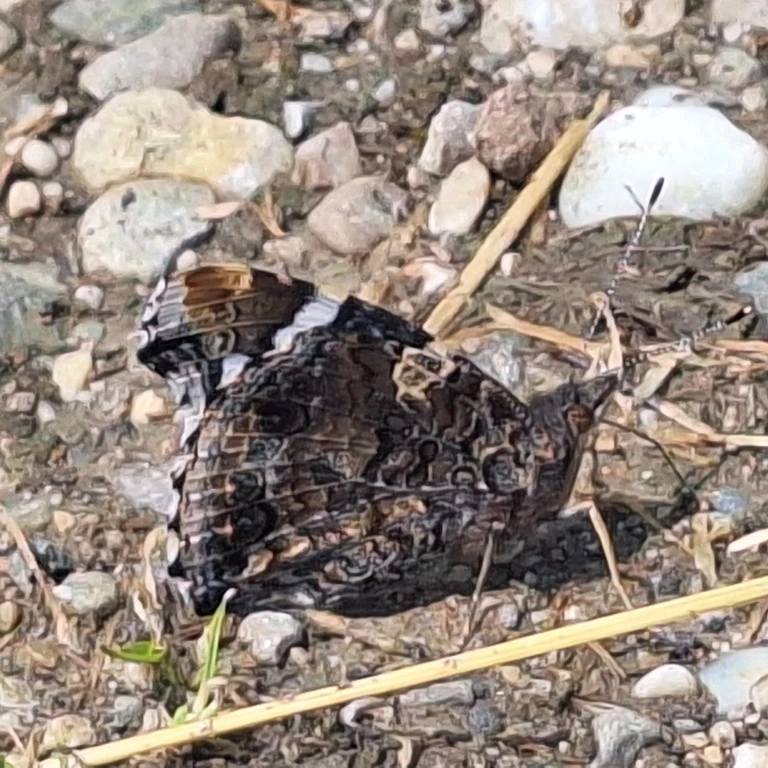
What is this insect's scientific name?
Vanessa atalanta
